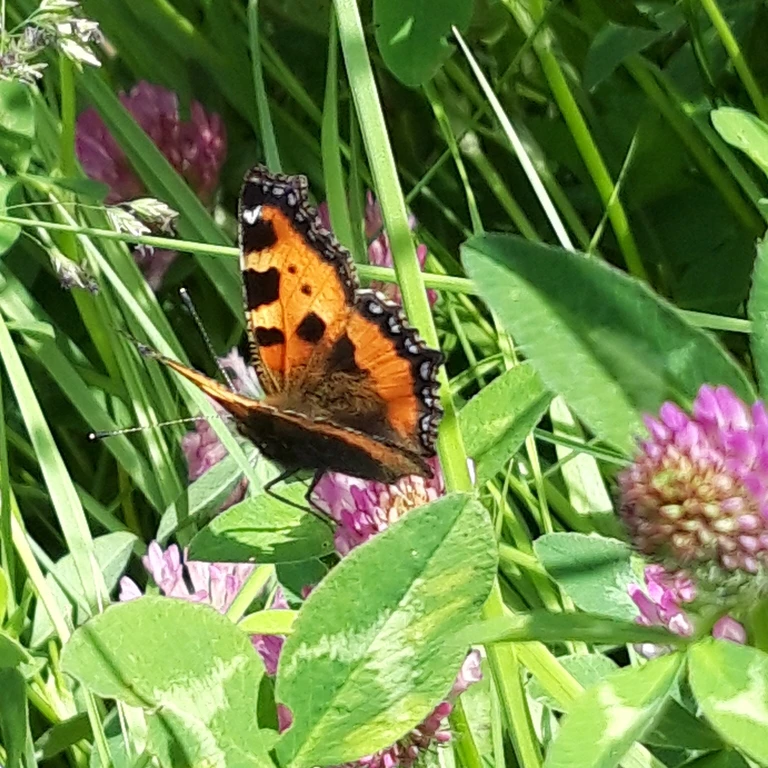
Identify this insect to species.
Aglais urticae
